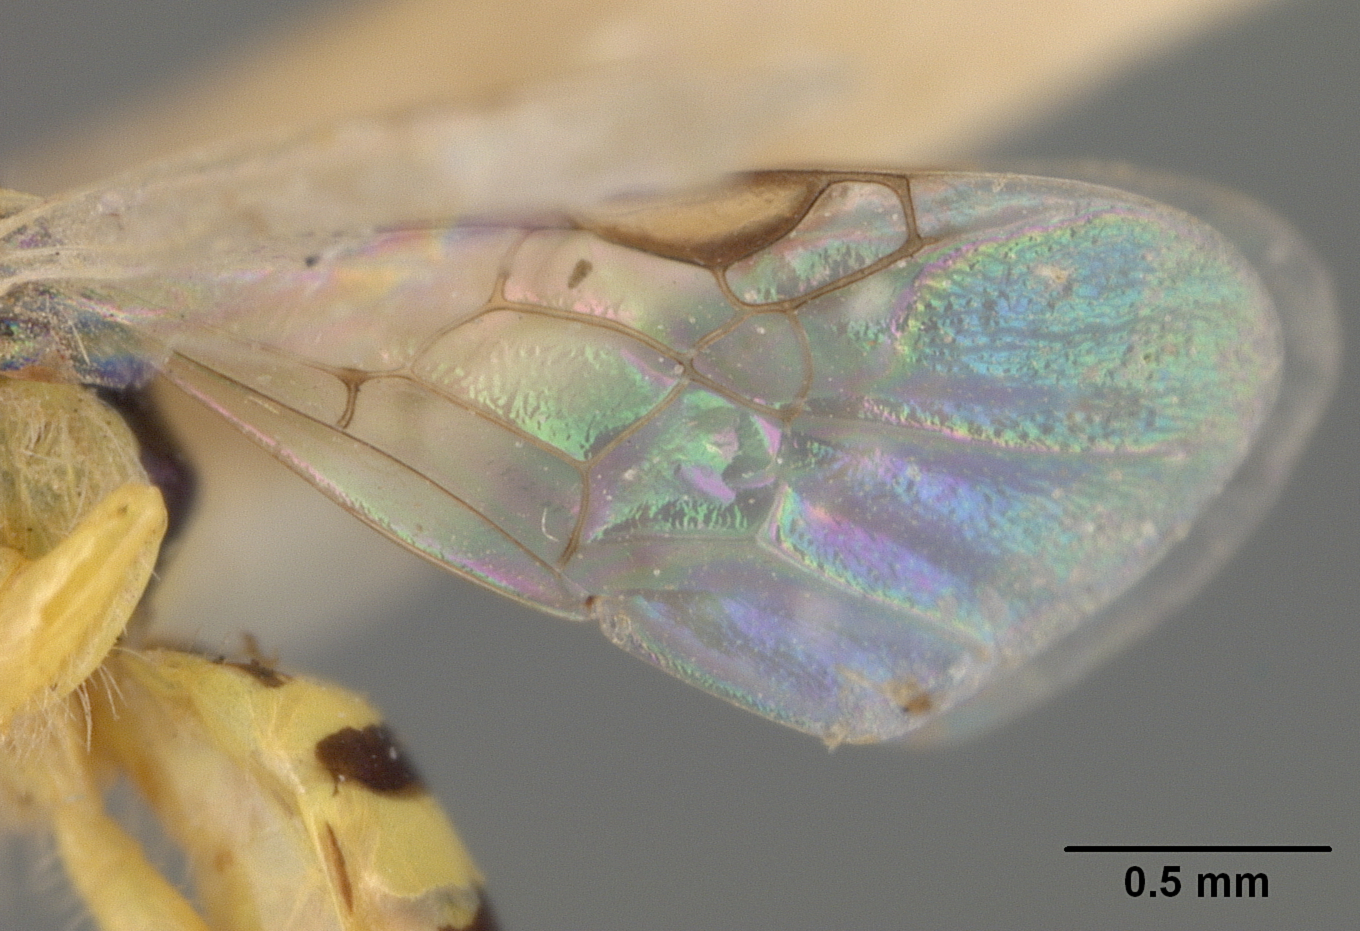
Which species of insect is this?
Perdita luciae
